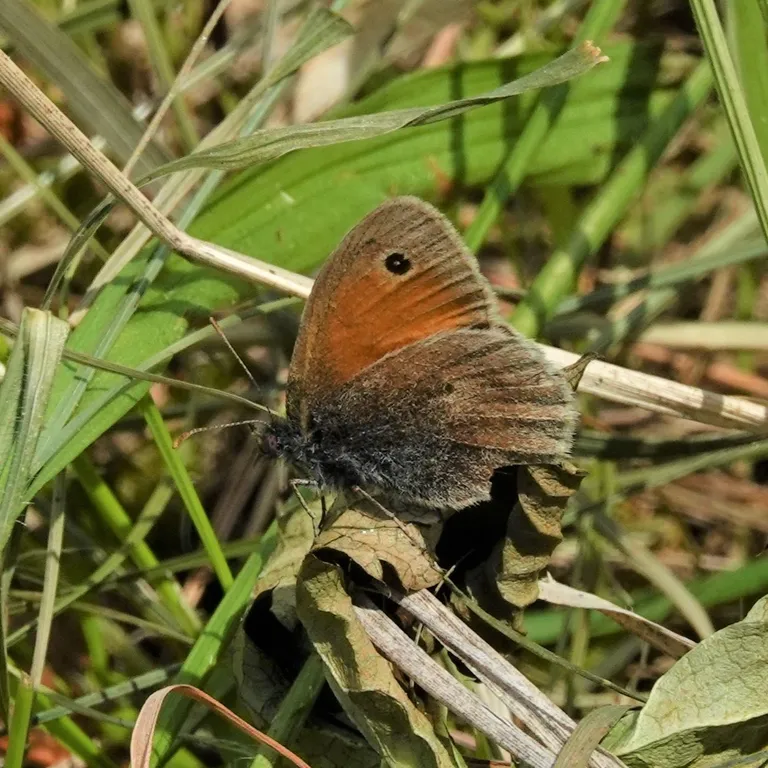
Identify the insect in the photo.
Coenonympha pamphilus
